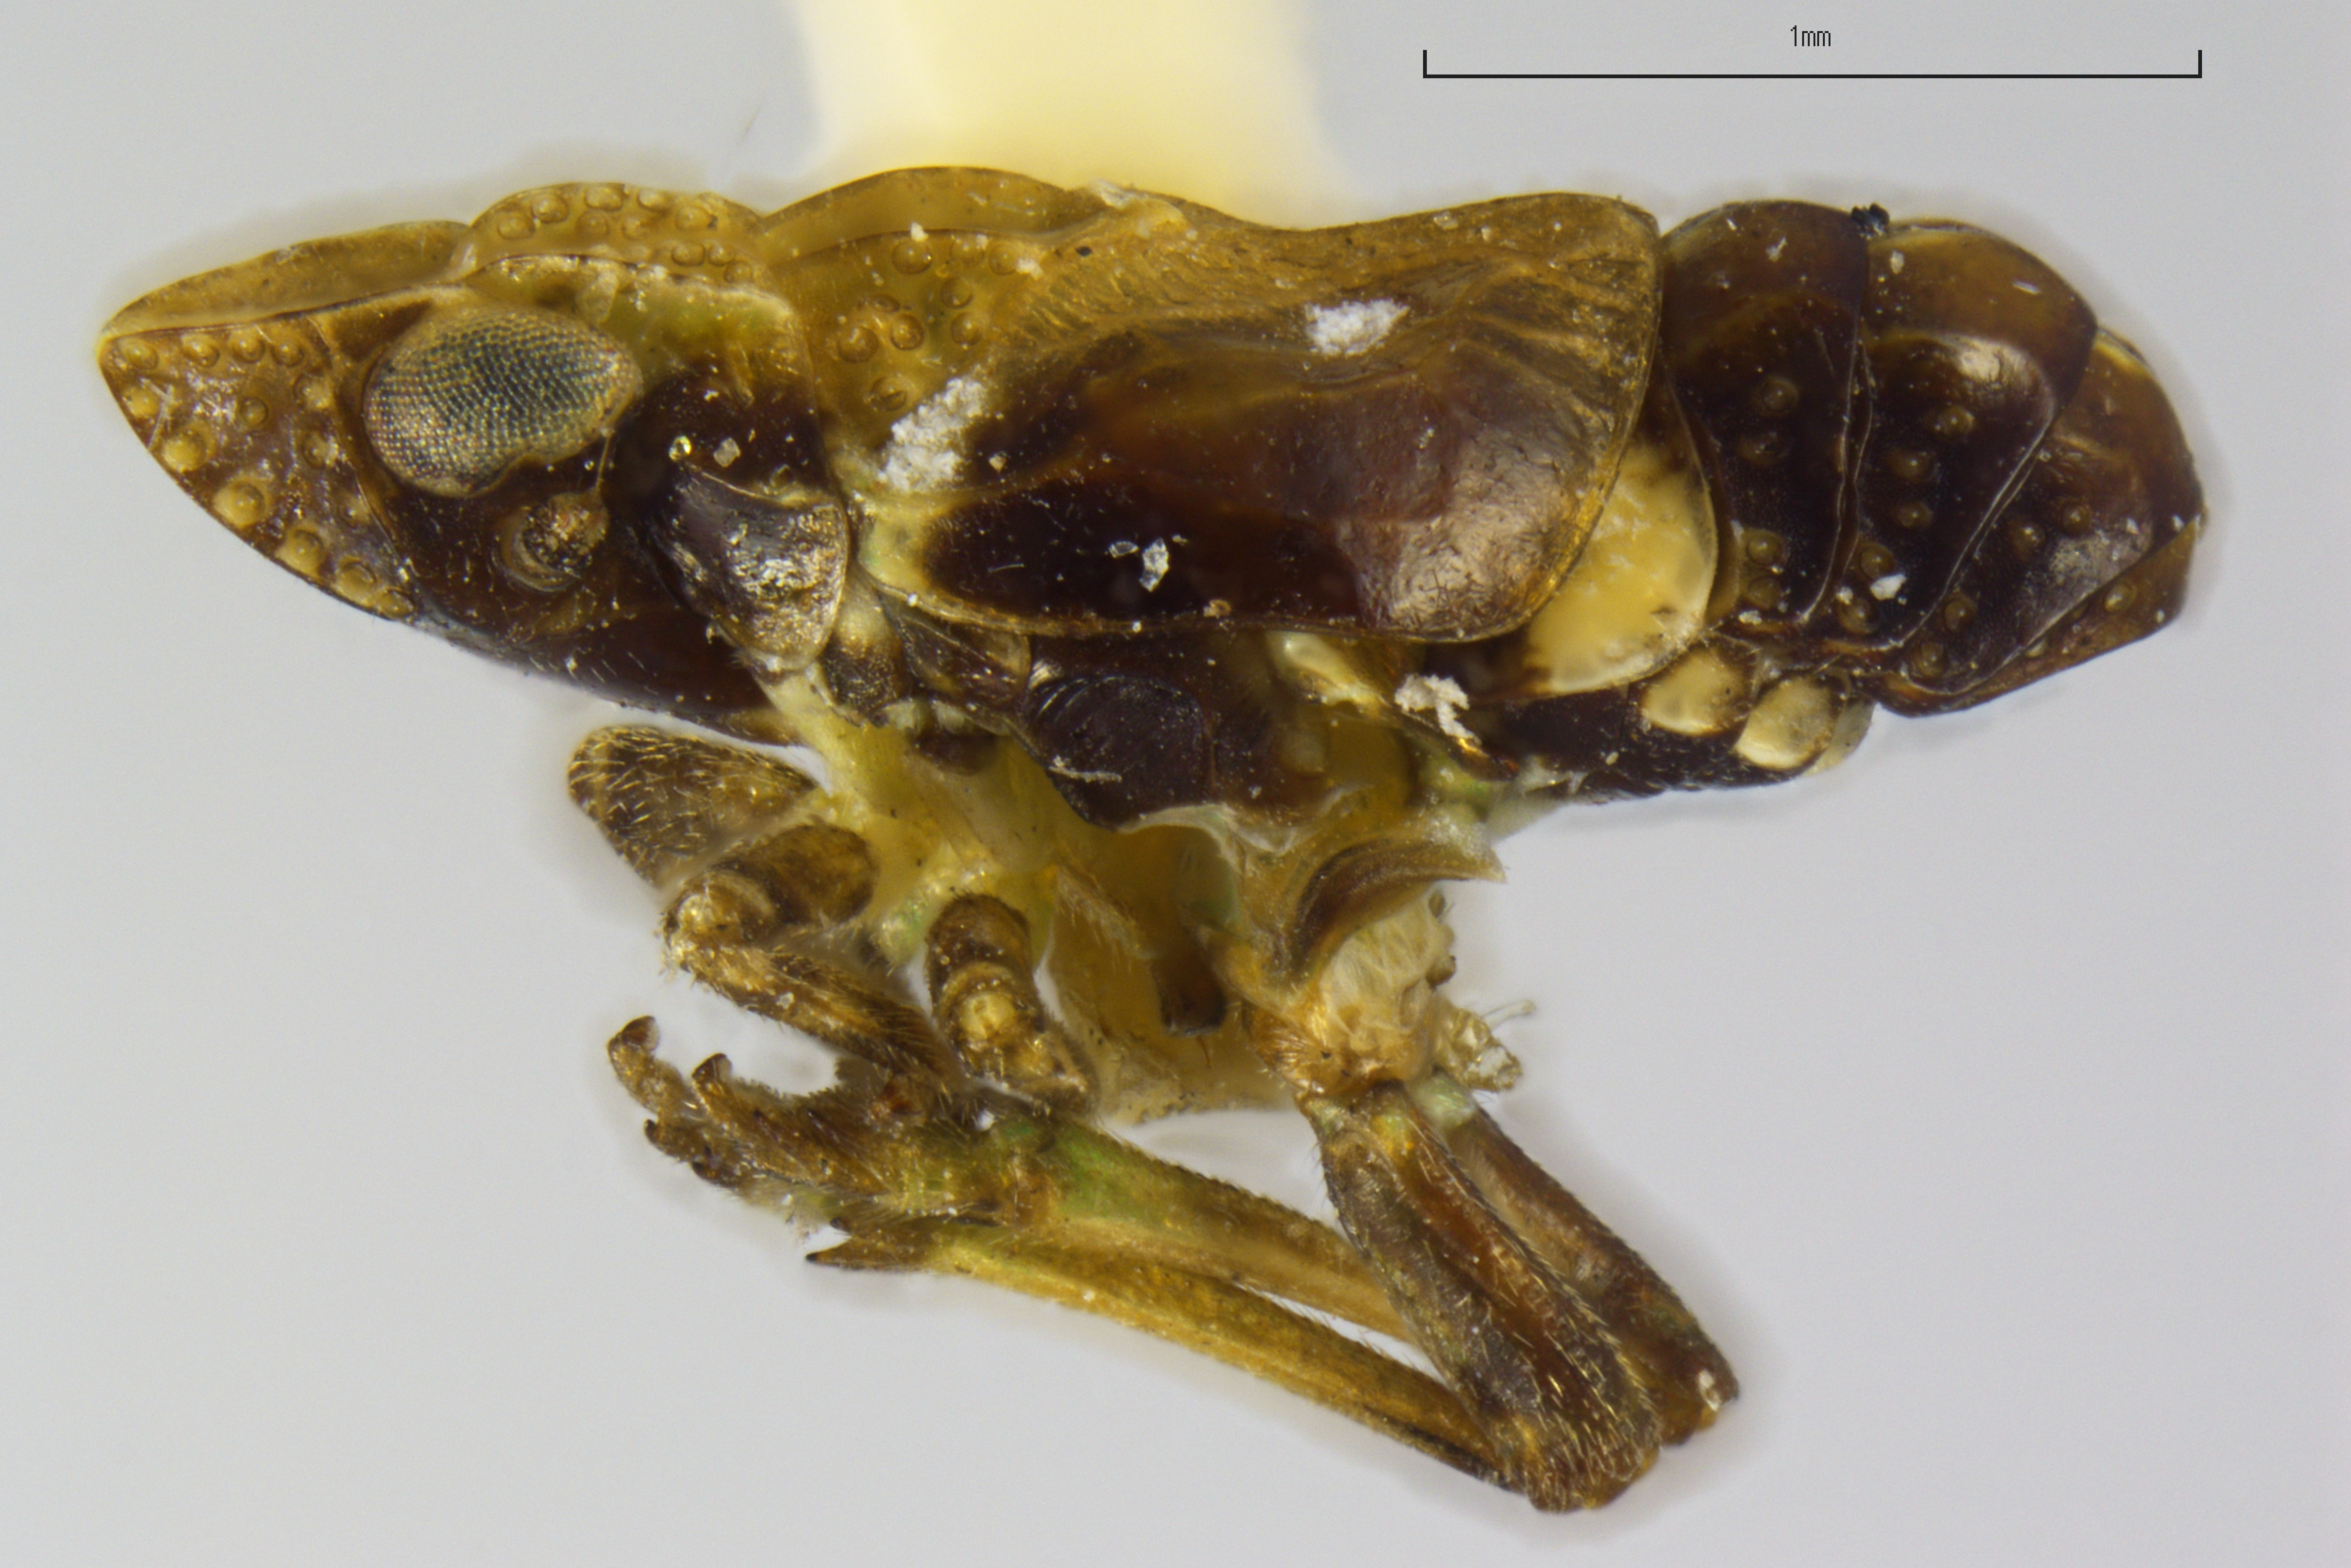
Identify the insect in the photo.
Papagona papoosa
